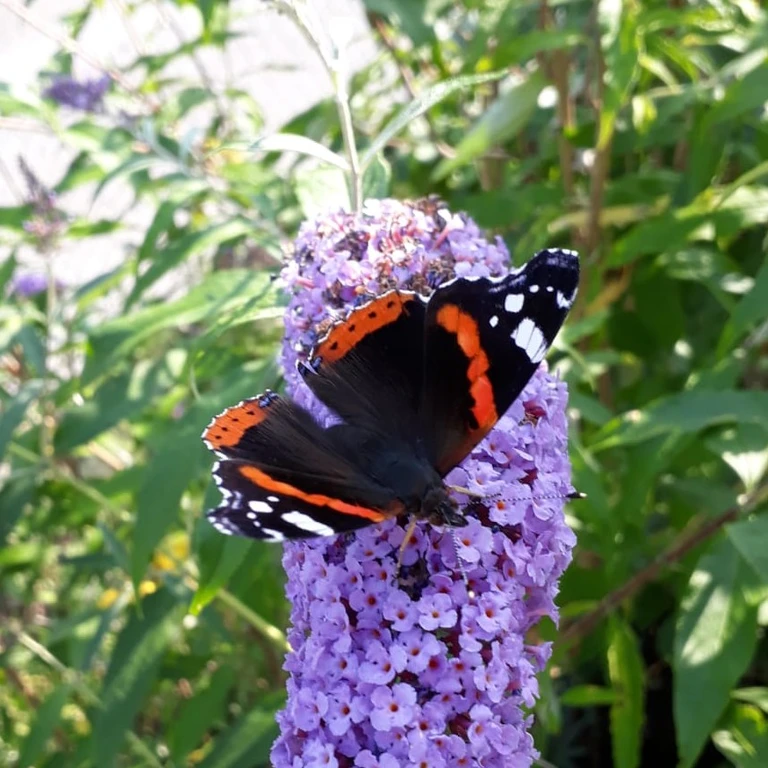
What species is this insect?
Vanessa atalanta
